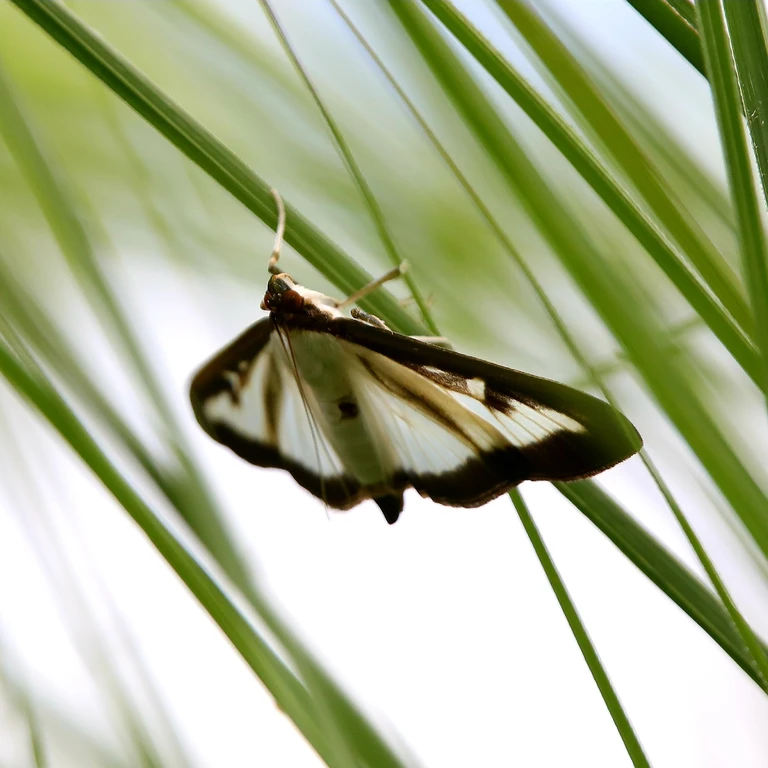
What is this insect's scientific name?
Cydalima perspectalis
